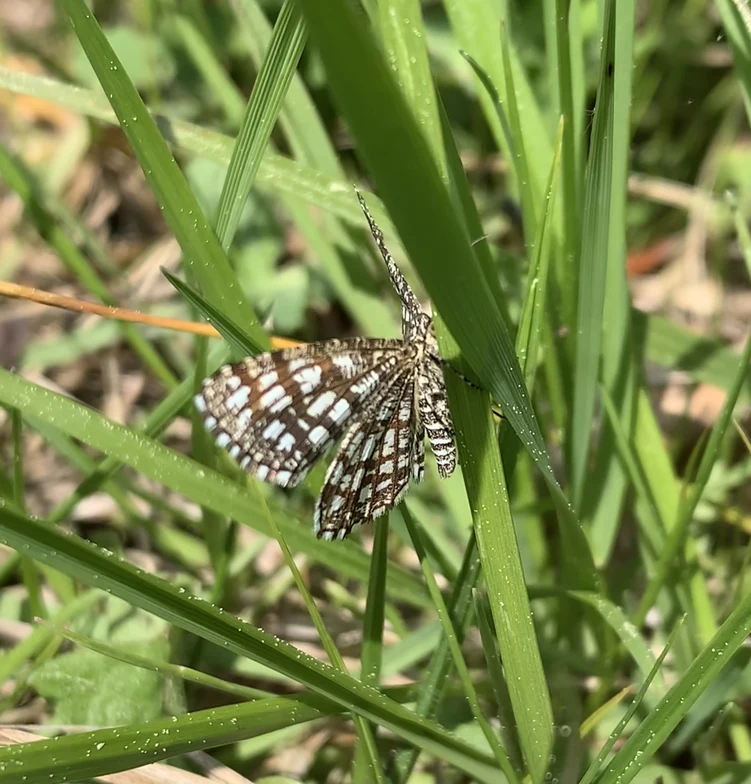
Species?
Chiasmia clathrata
